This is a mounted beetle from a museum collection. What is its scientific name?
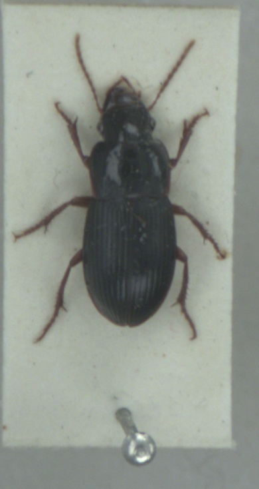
Harpalus latus
